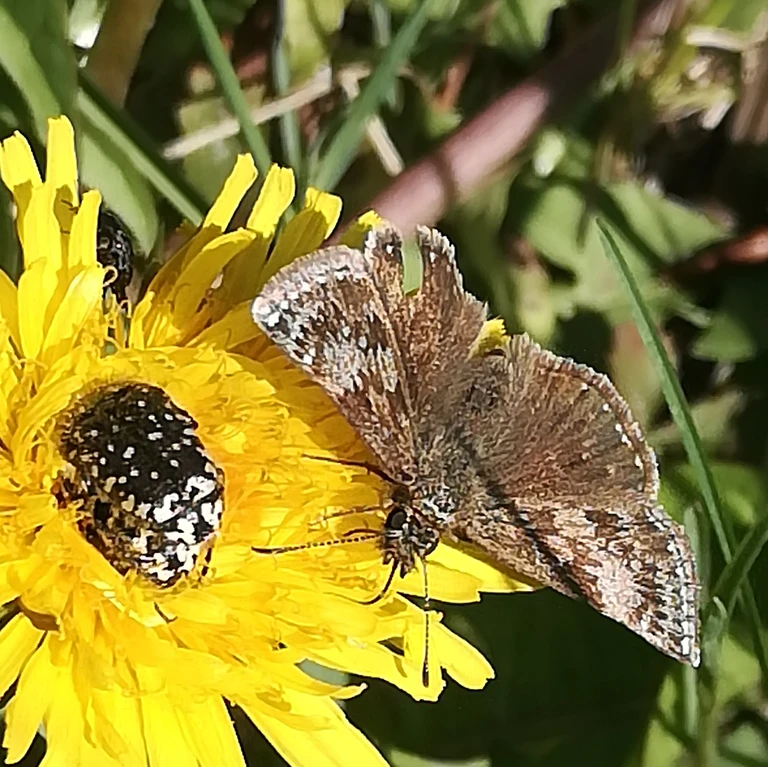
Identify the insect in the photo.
Erynnis tages
